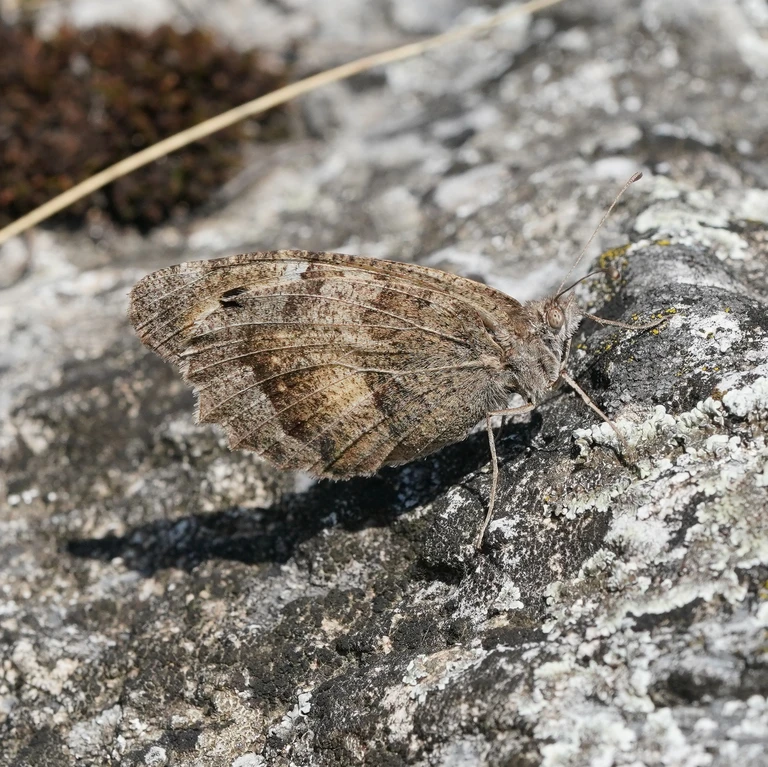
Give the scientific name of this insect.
Chazara briseis (also Satyrus briseis)
